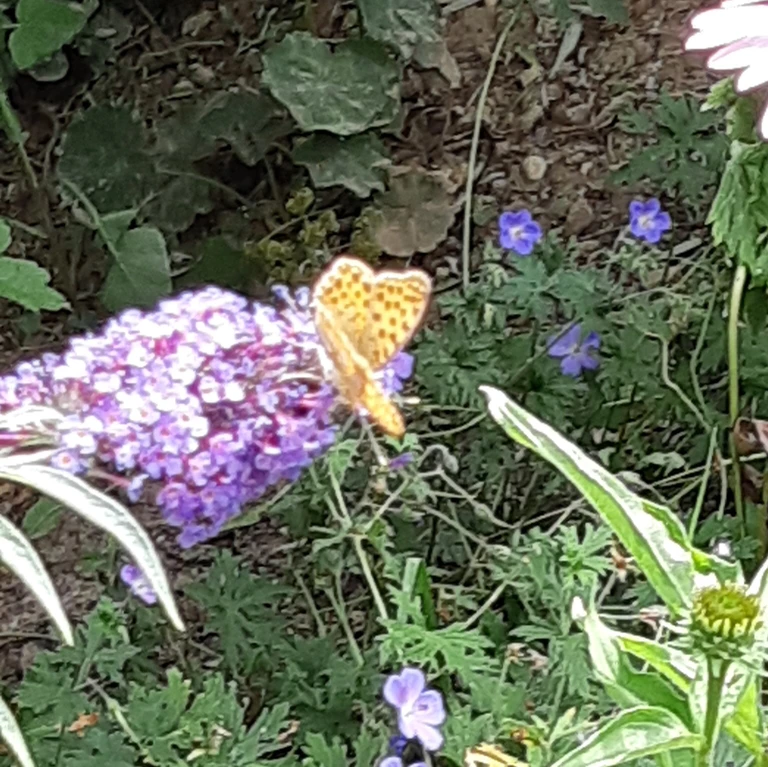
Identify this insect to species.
Issoria lathonia
